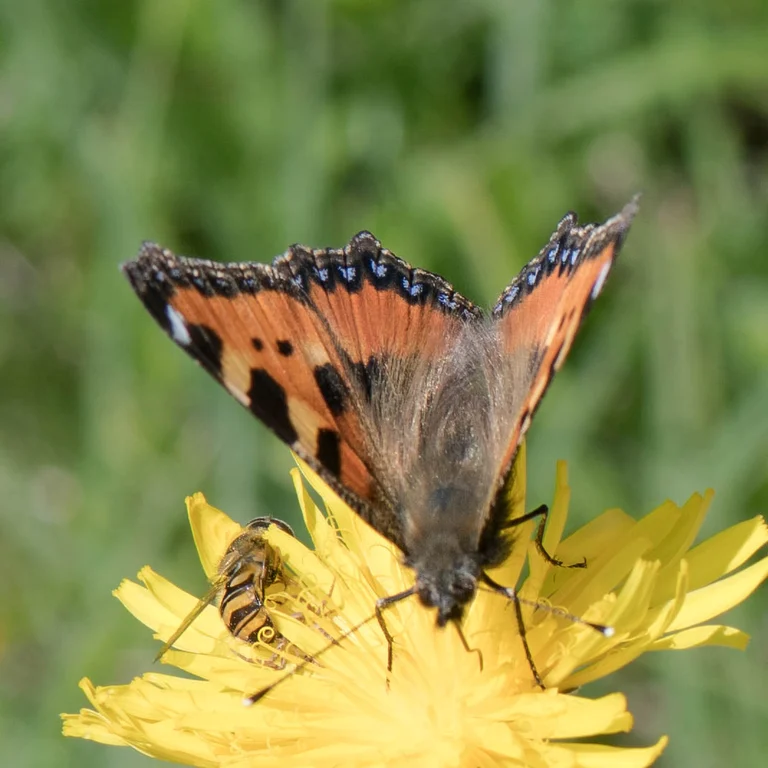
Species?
Aglais urticae
